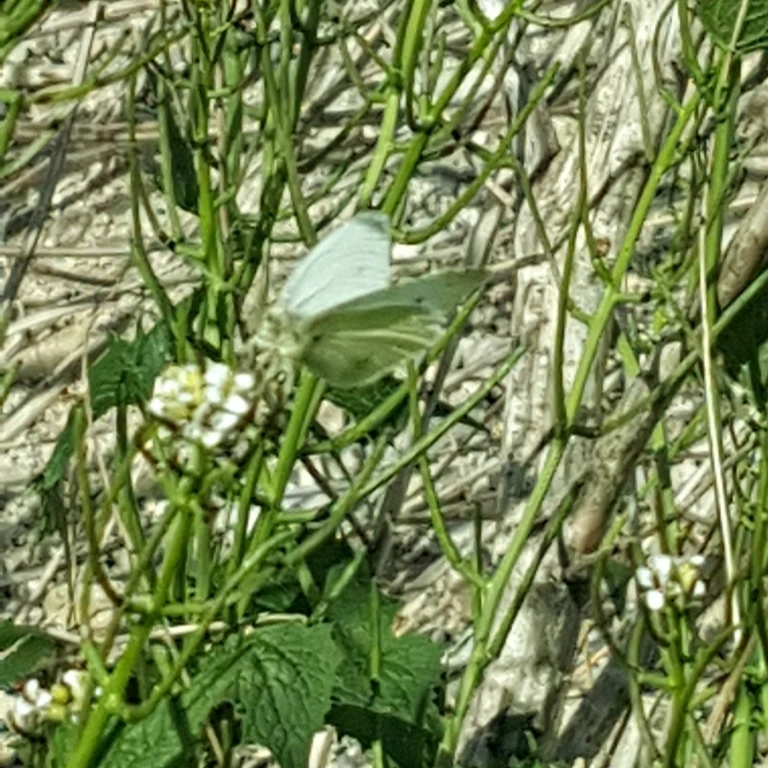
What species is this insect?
Pieris rapae
